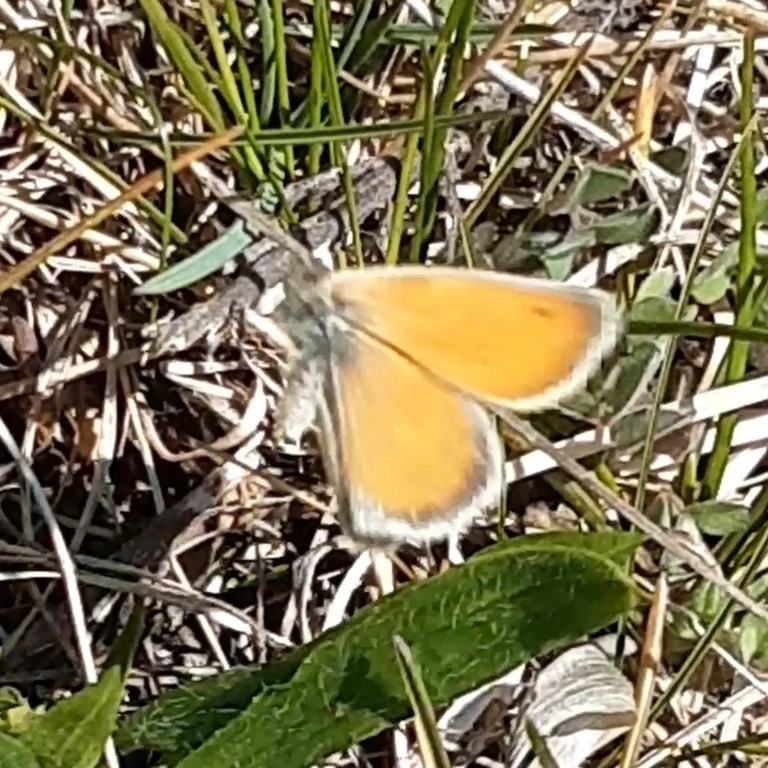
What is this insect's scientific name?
Coenonympha pamphilus
